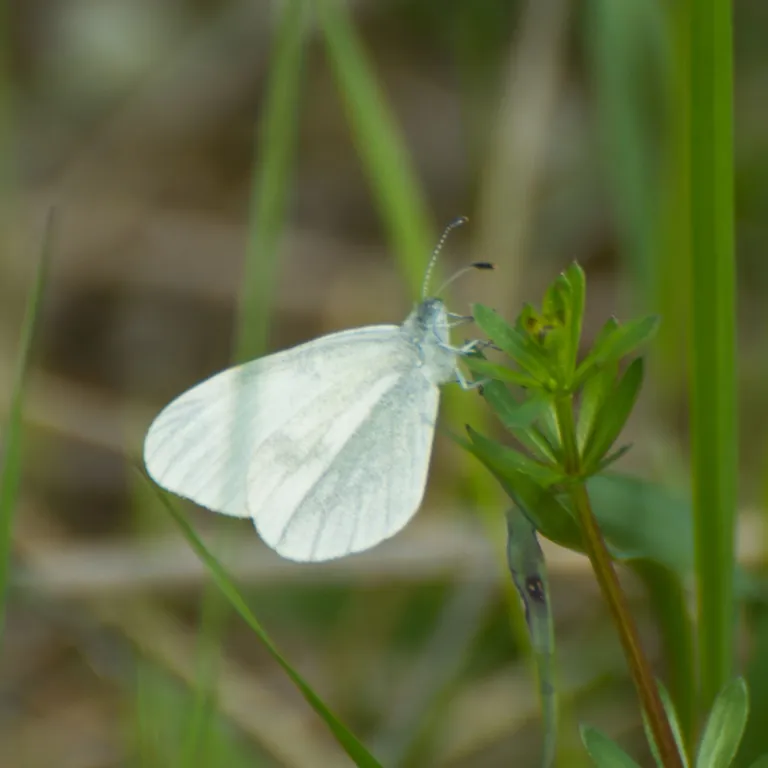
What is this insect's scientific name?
Leptidea sinapis/juvernica
